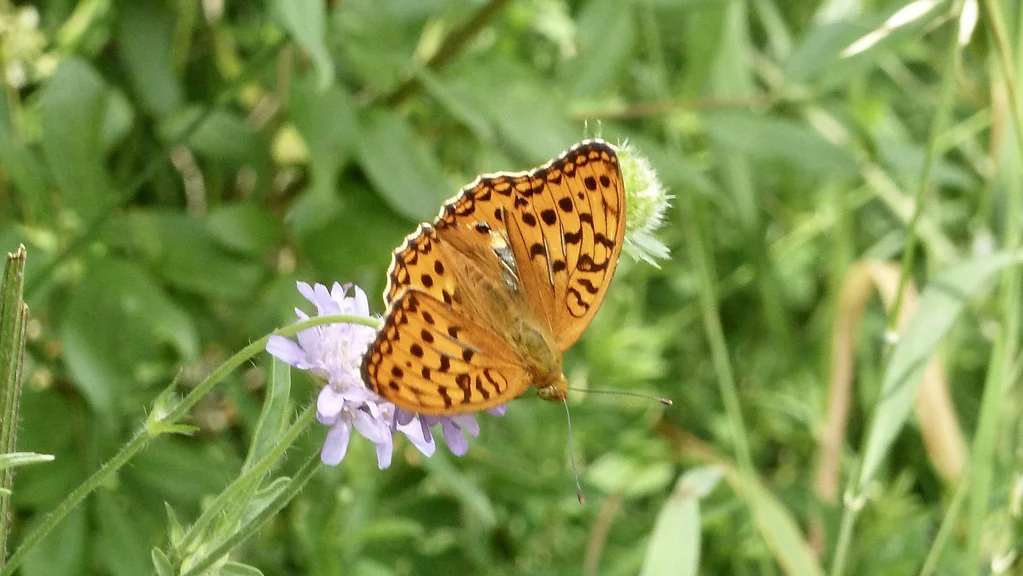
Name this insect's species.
Fabriciana adippe
